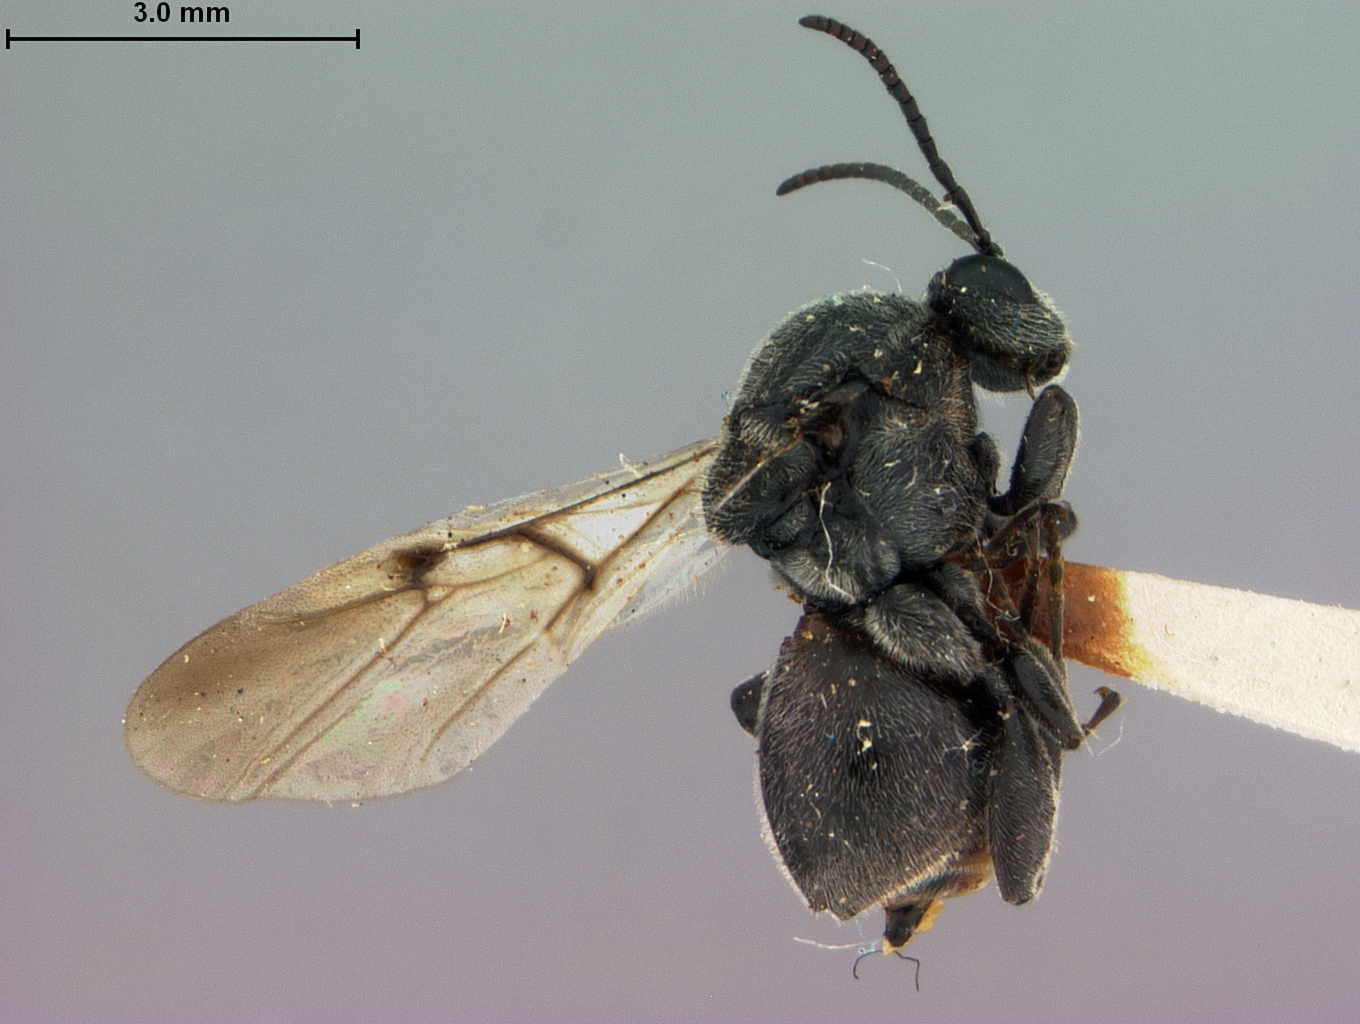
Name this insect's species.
Amphibolips nigra
